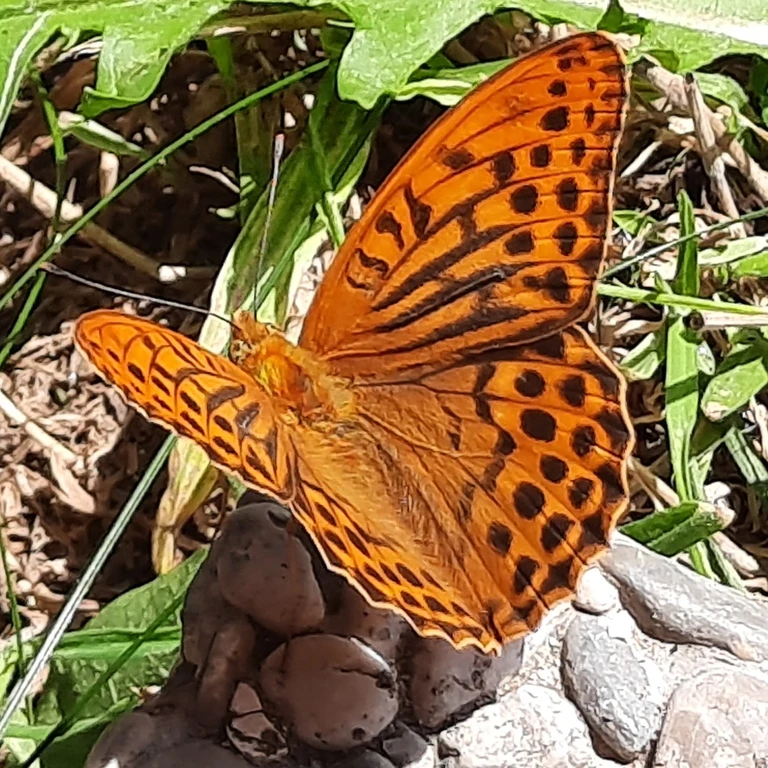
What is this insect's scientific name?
Argynnis paphia
